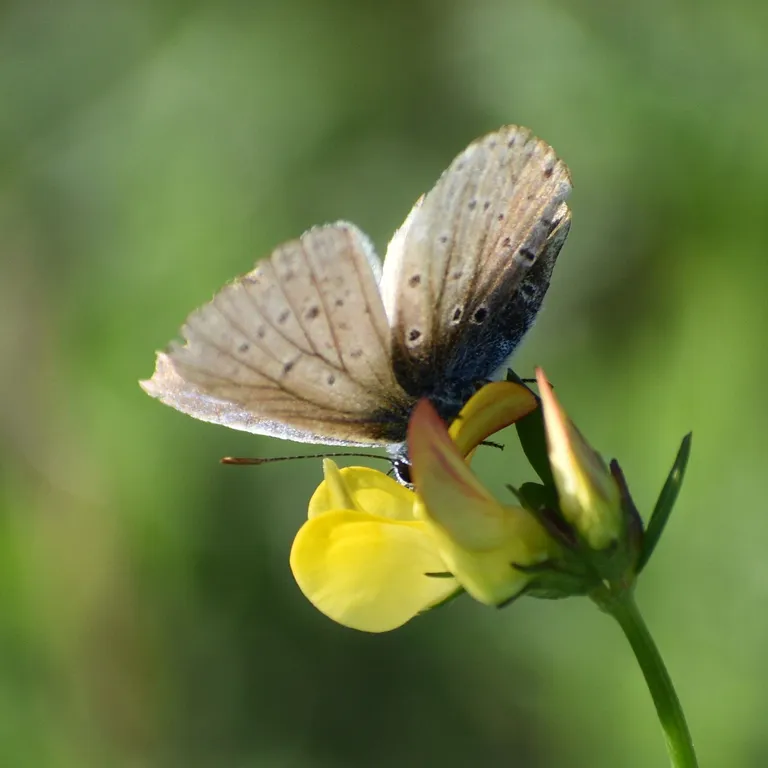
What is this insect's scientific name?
Polyommatus icarus
